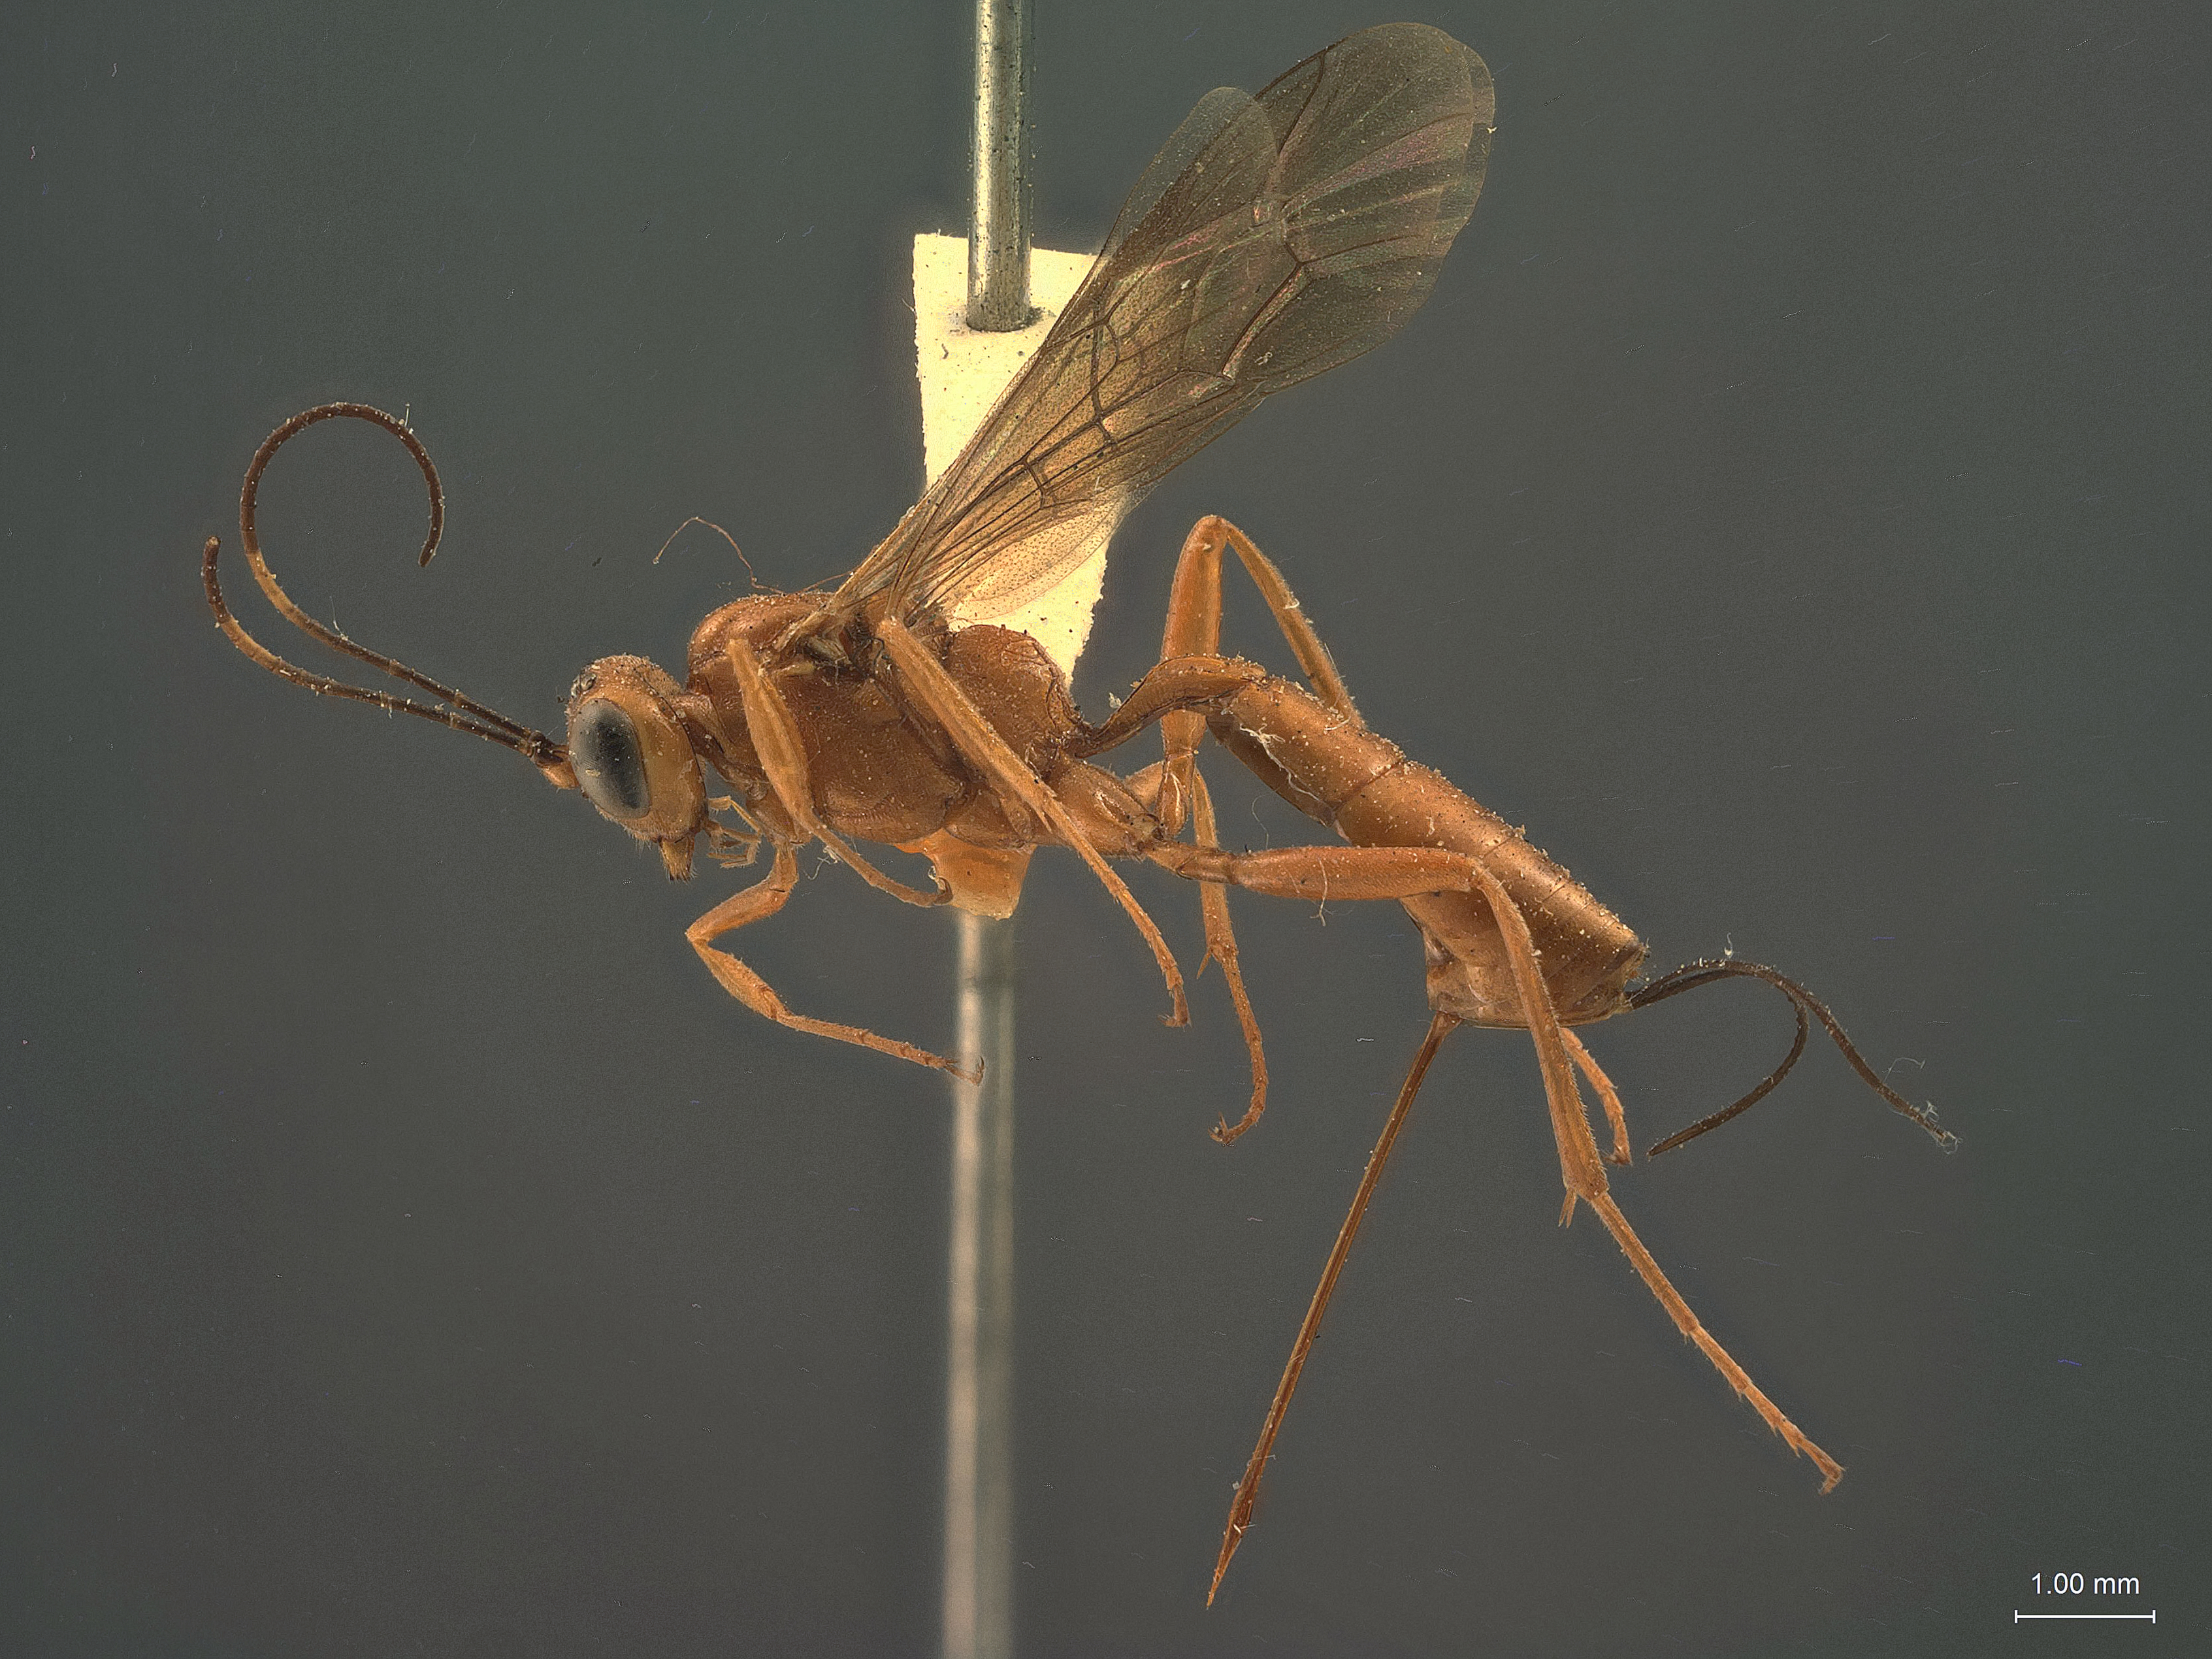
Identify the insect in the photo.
Cryptus minimus
